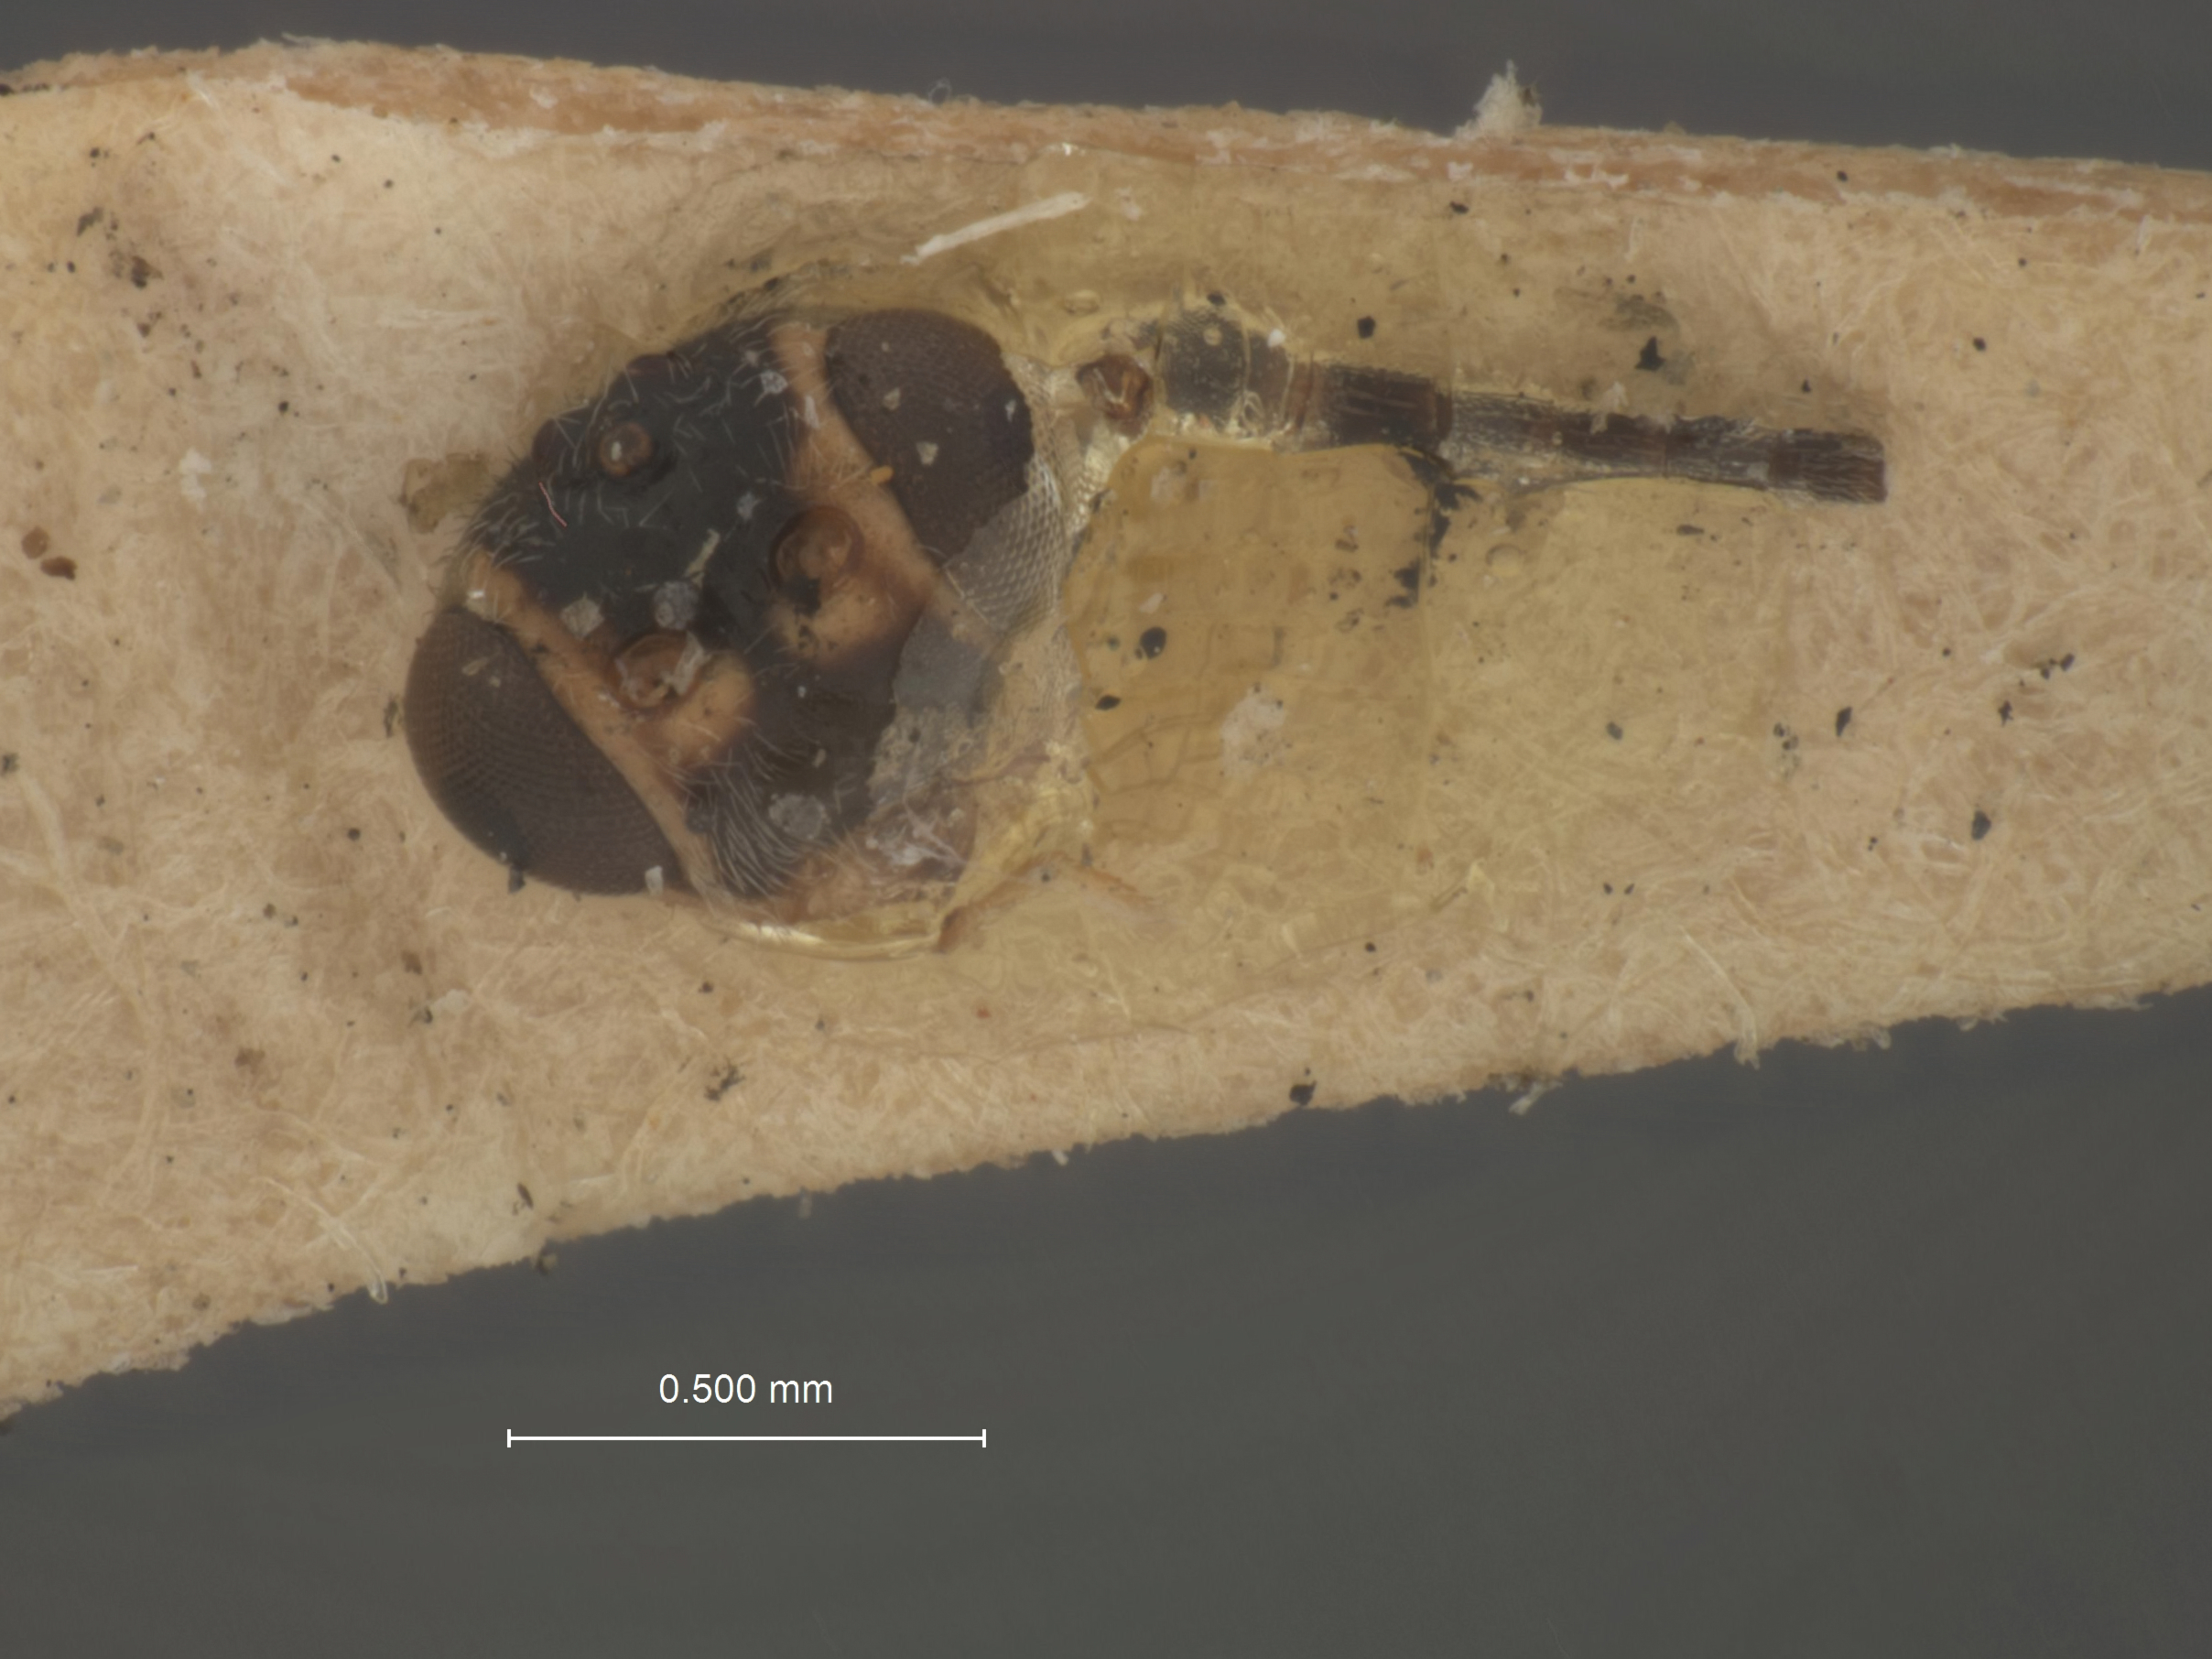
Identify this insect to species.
Habrobracon mali
